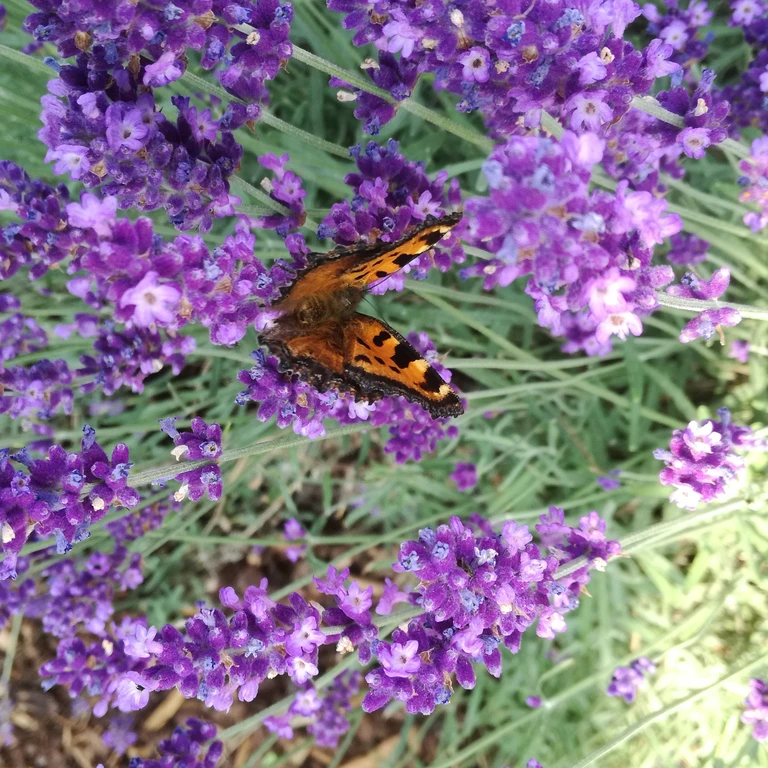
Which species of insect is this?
Nymphalis polychloros
